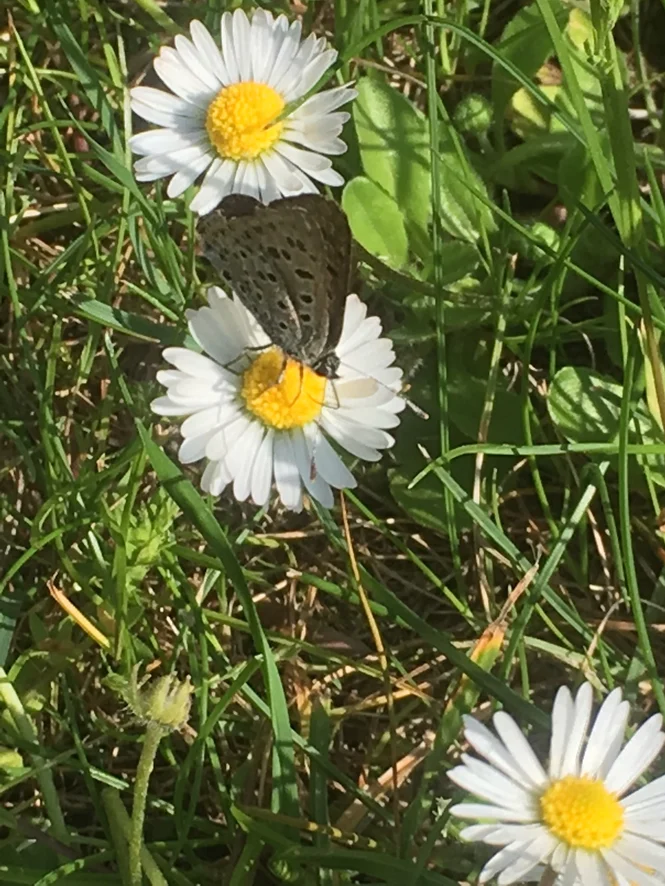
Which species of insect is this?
Lycaena tityrus (also Loweia tityrus)
